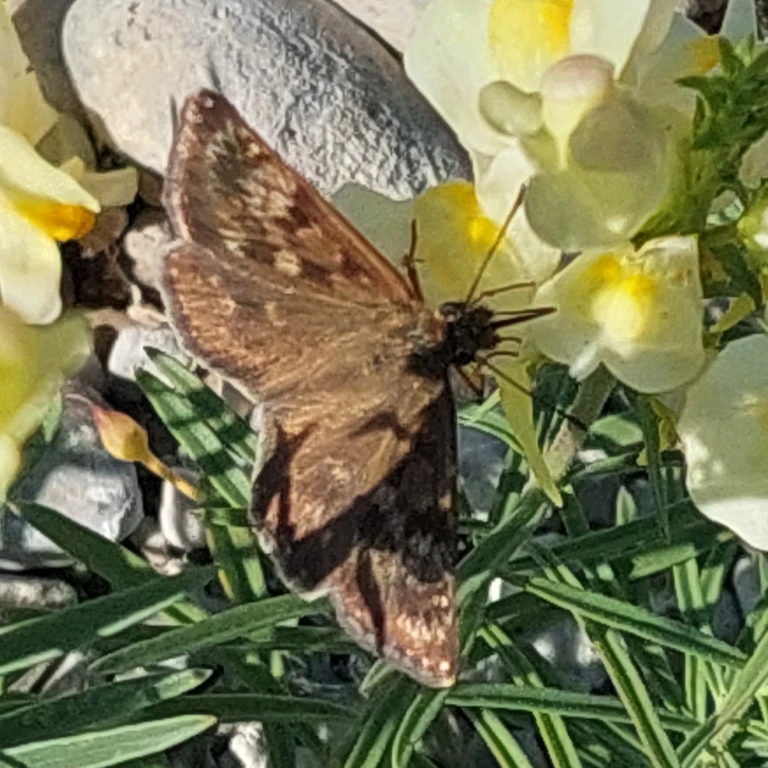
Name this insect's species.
Erynnis tages
